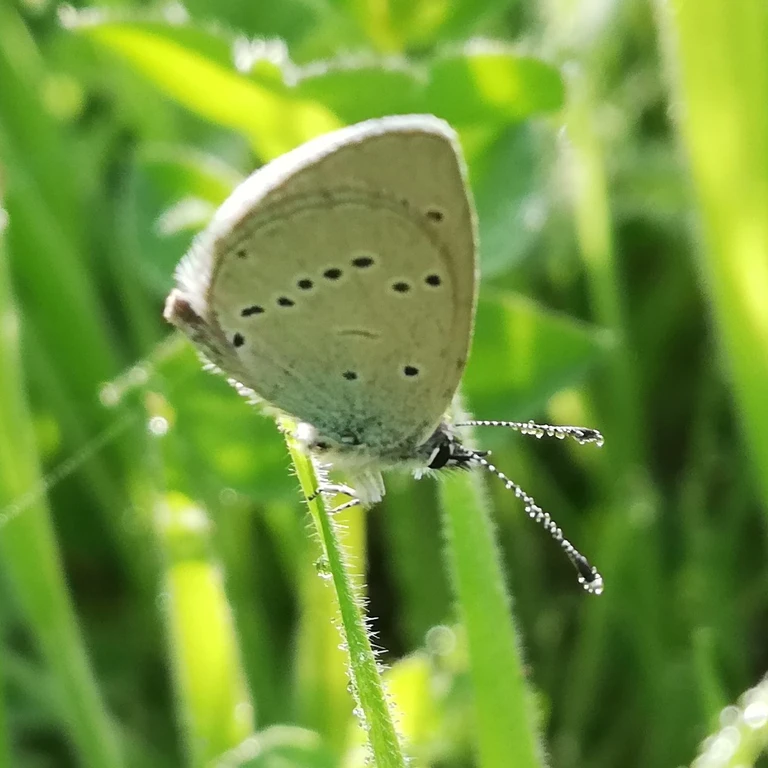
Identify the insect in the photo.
Cupido minimus
